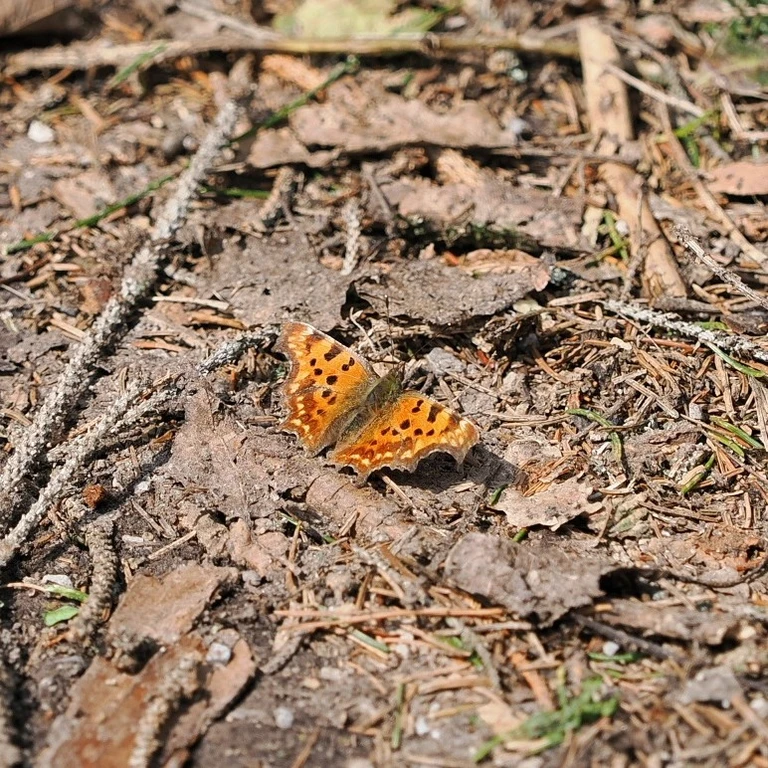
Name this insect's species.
Polygonia c-album
